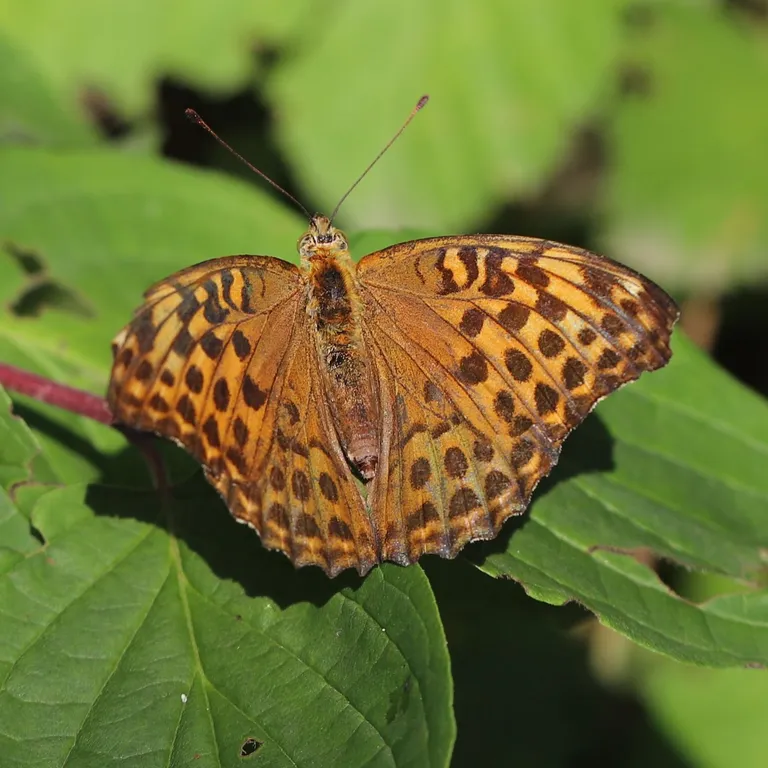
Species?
Argynnis paphia
